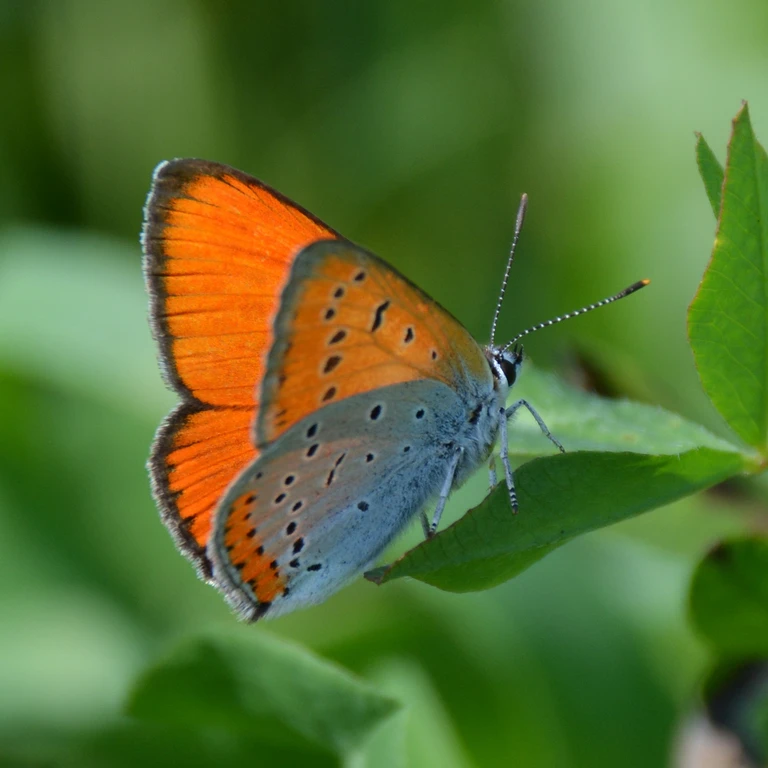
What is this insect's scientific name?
Lycaena dispar
